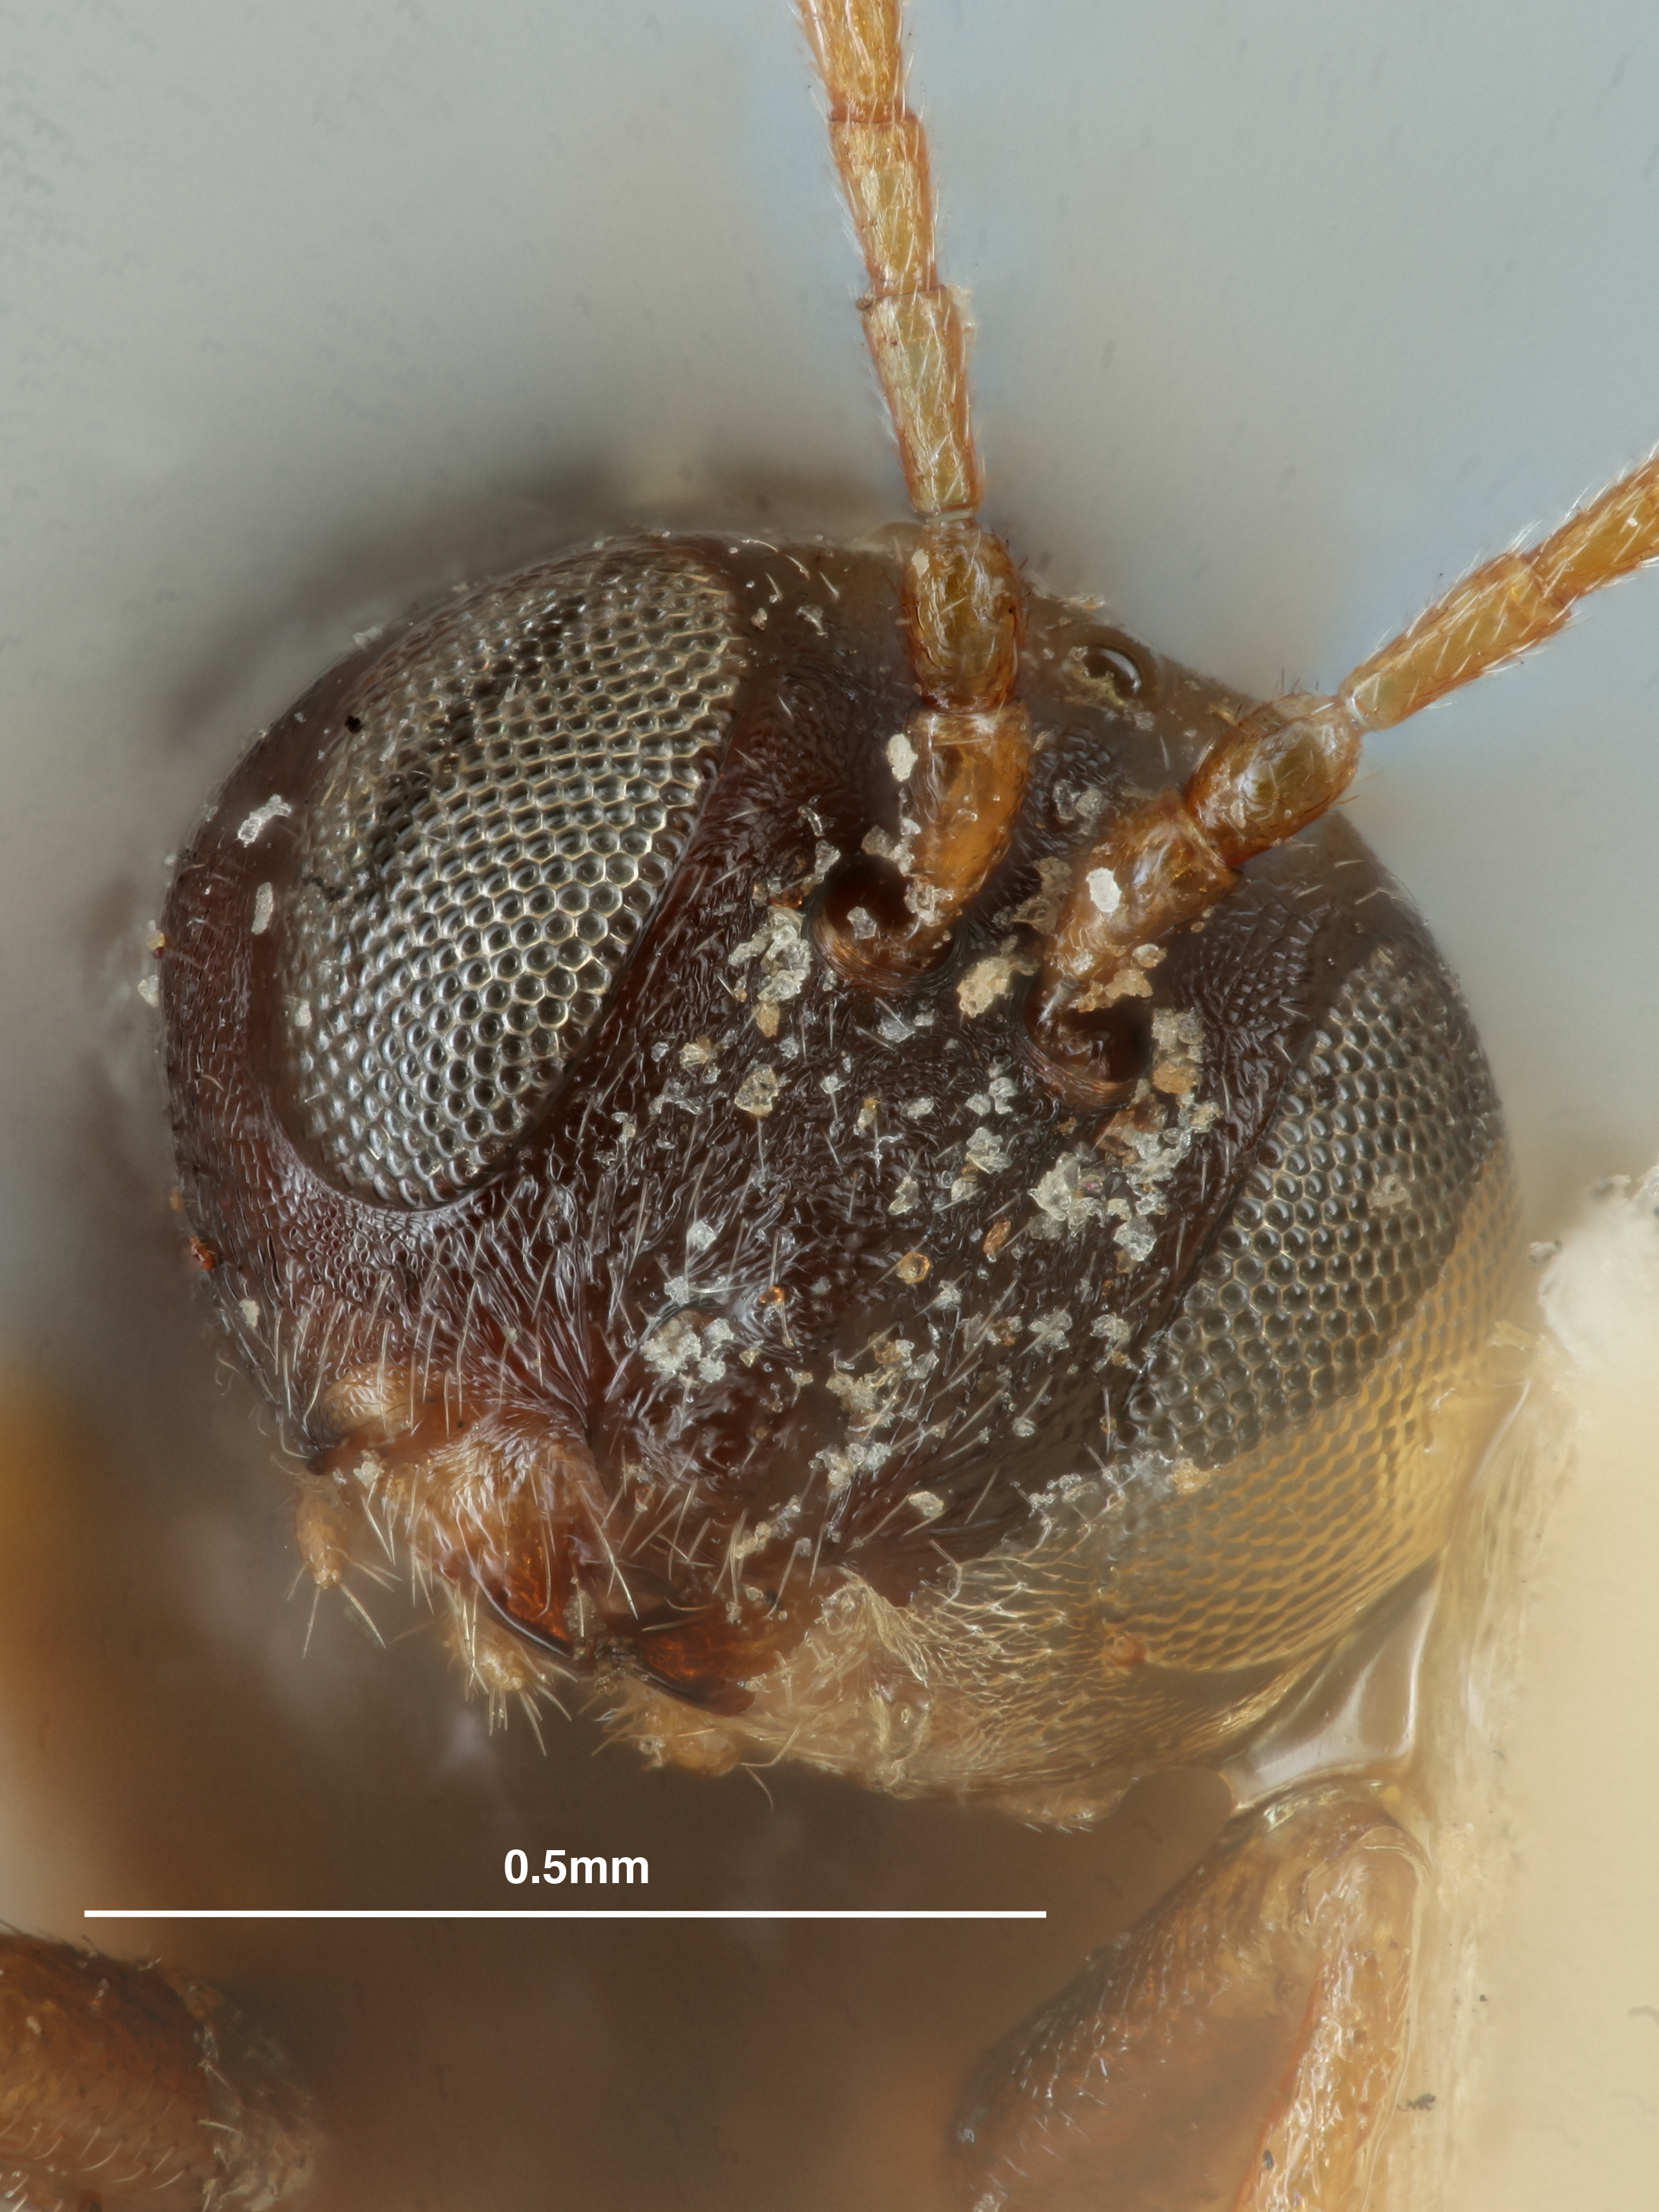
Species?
Diplolepis occultata
